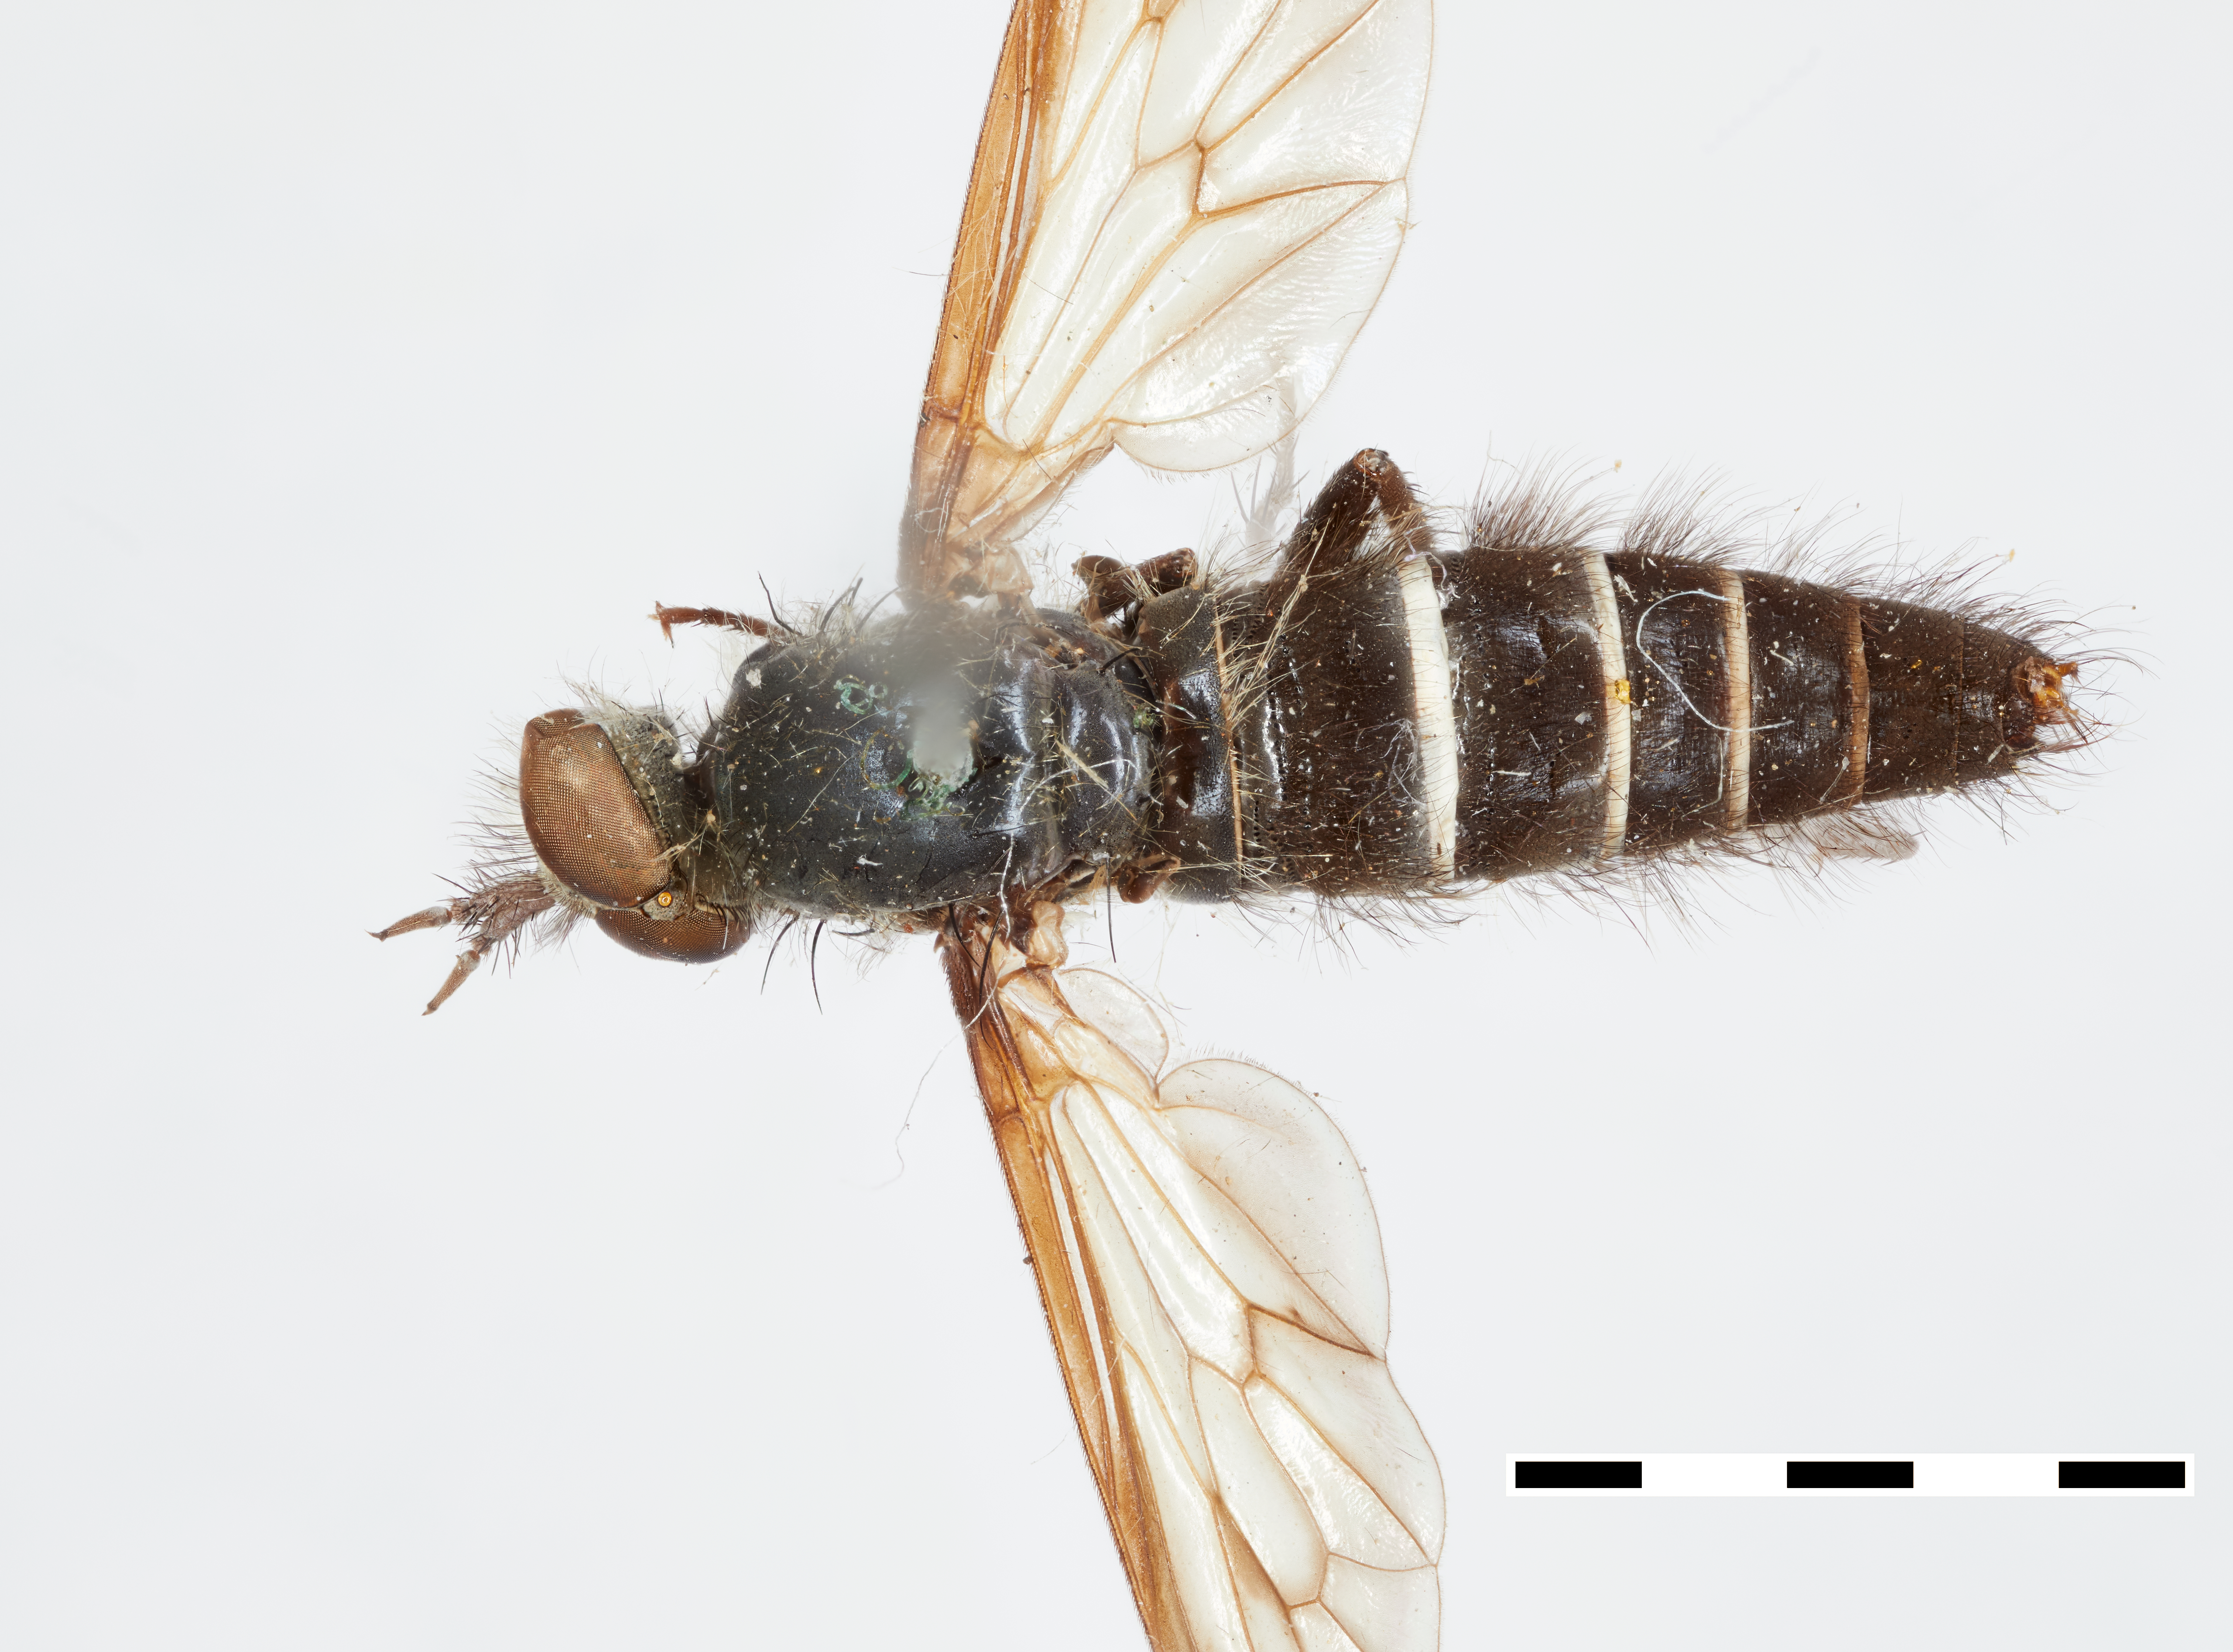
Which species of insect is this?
Thereva satanas
